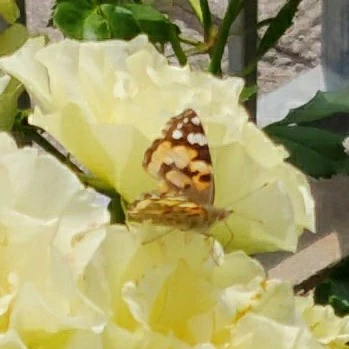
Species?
Vanessa cardui
